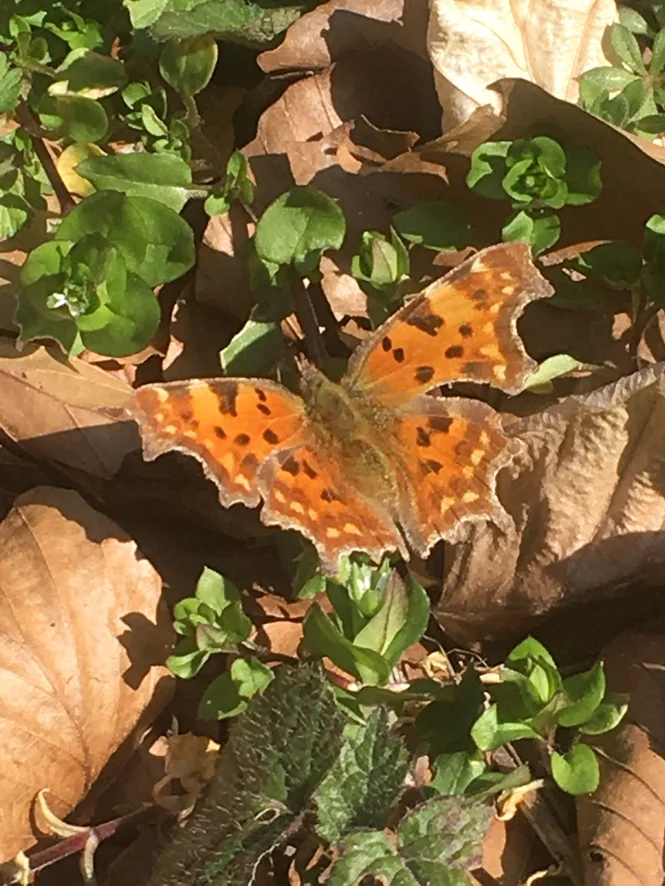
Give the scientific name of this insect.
Polygonia c-album
